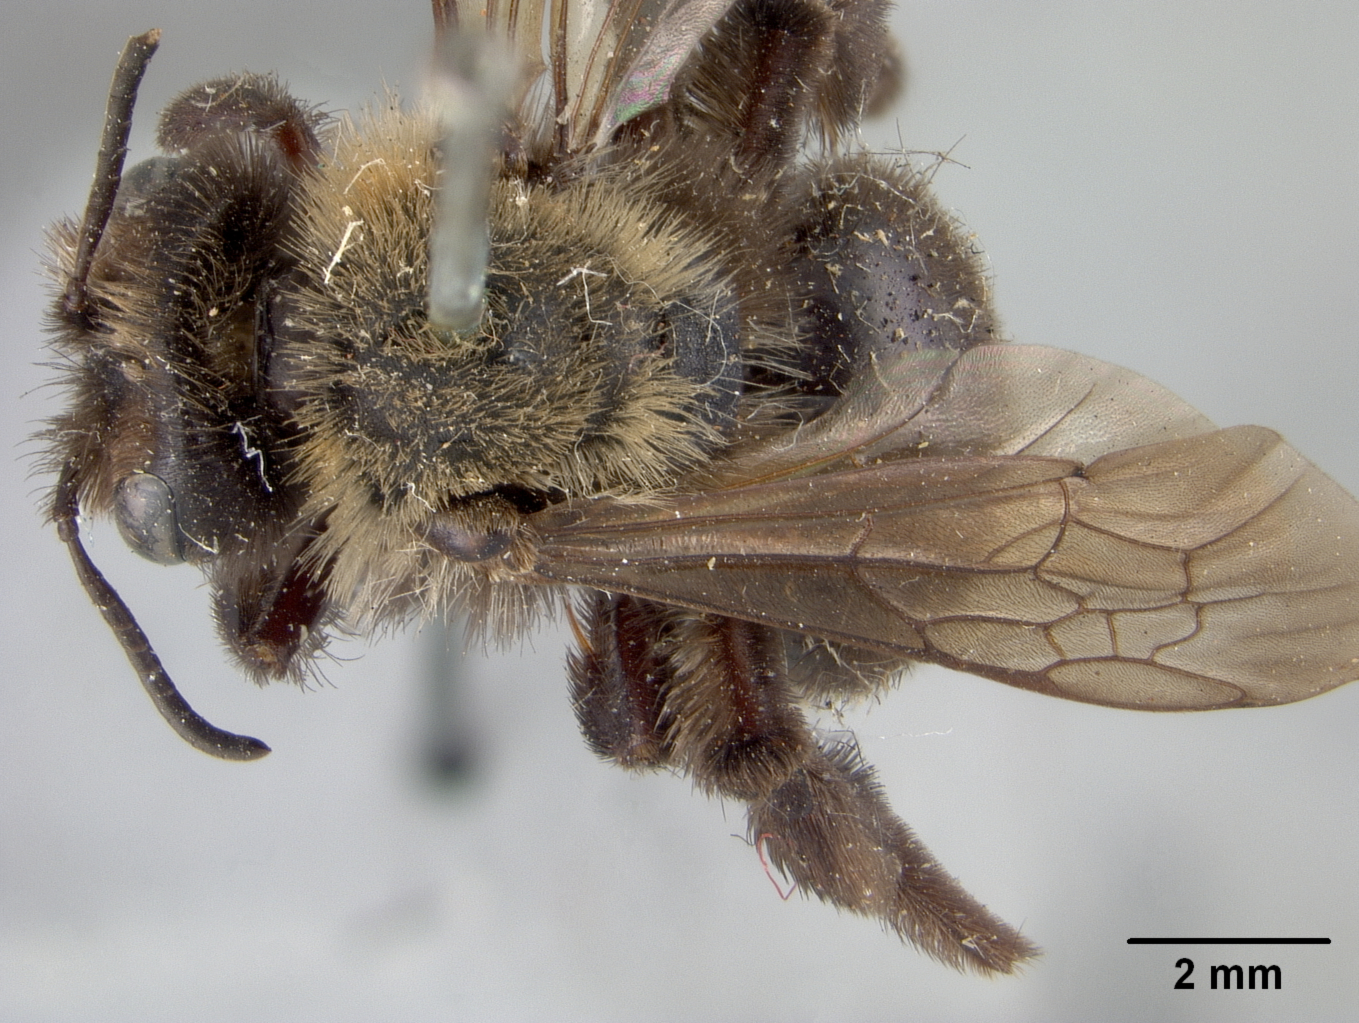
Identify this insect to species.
Andrena pluvialis
